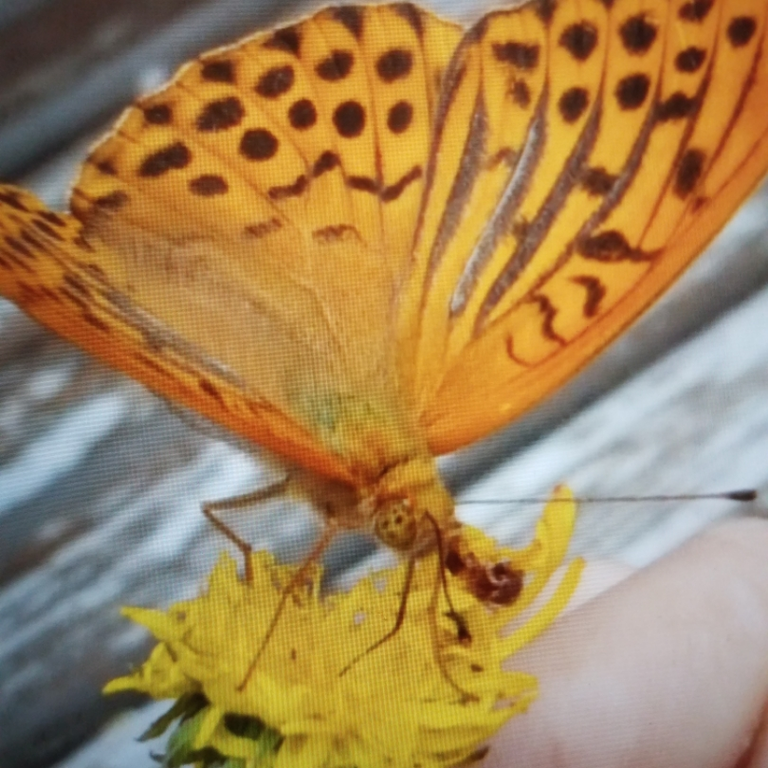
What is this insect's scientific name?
Argynnis paphia
